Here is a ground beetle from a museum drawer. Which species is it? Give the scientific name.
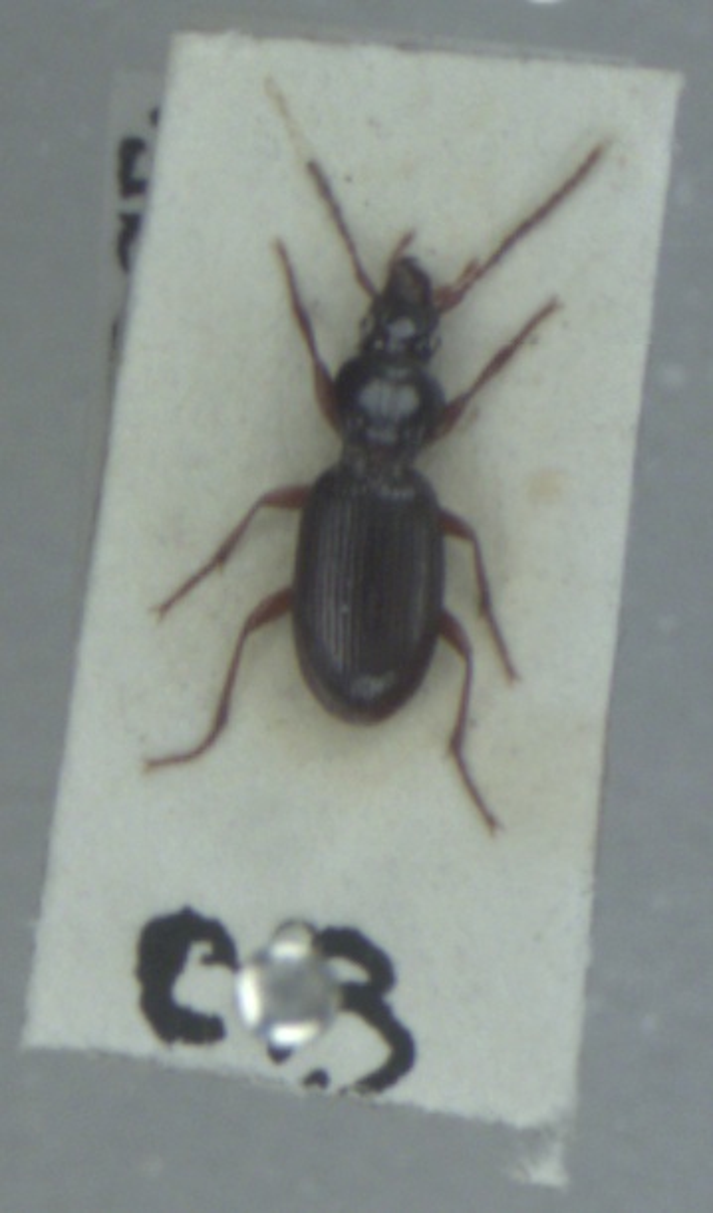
Stomis pumicatus
